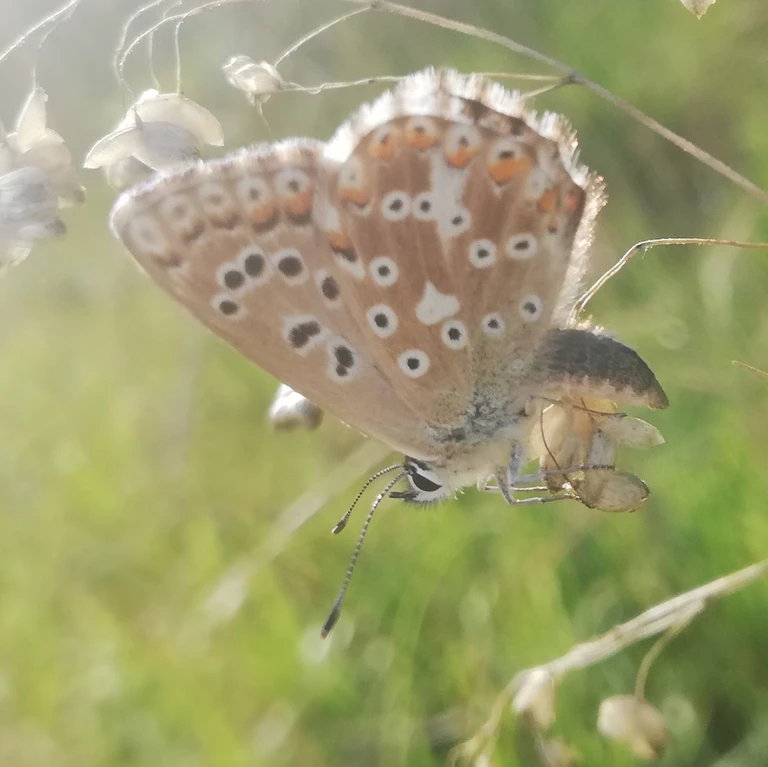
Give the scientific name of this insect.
Lysandra coridon
